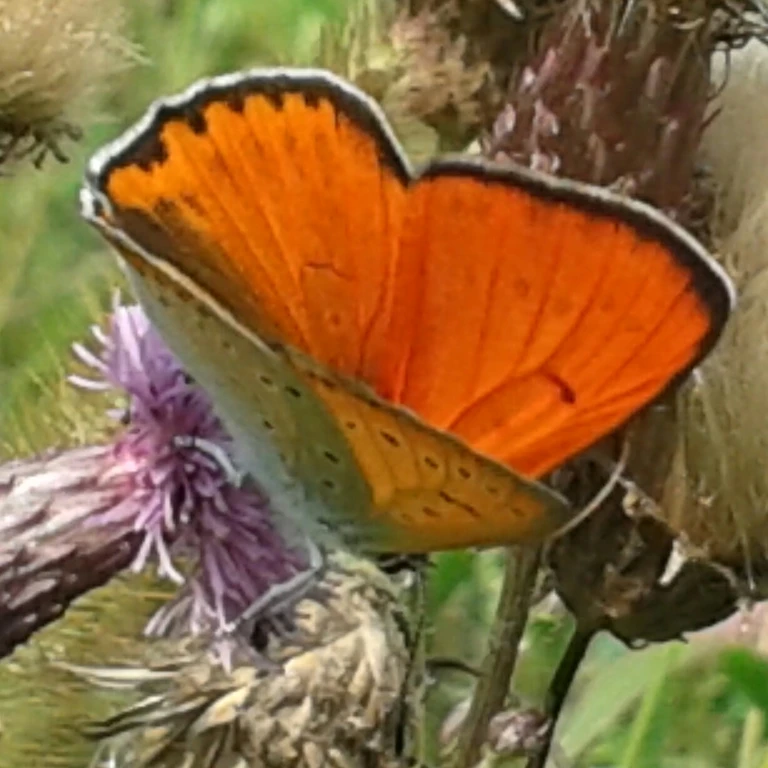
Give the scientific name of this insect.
Lycaena dispar
